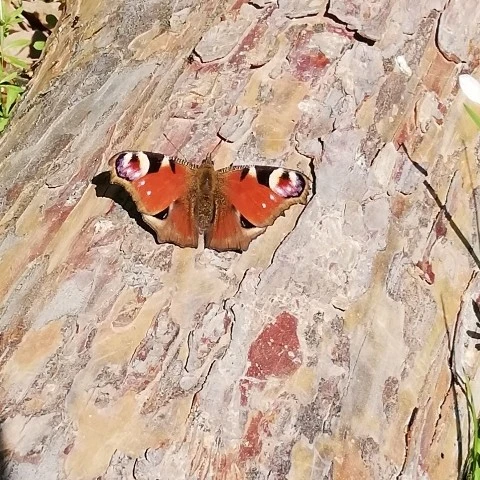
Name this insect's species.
Aglais io
